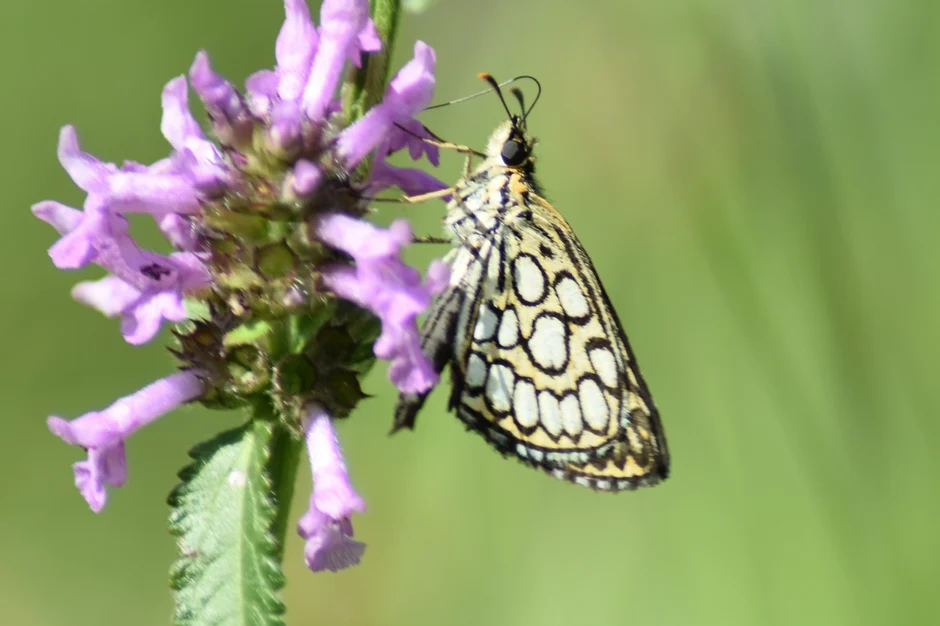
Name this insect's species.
Heteropterus morpheus
